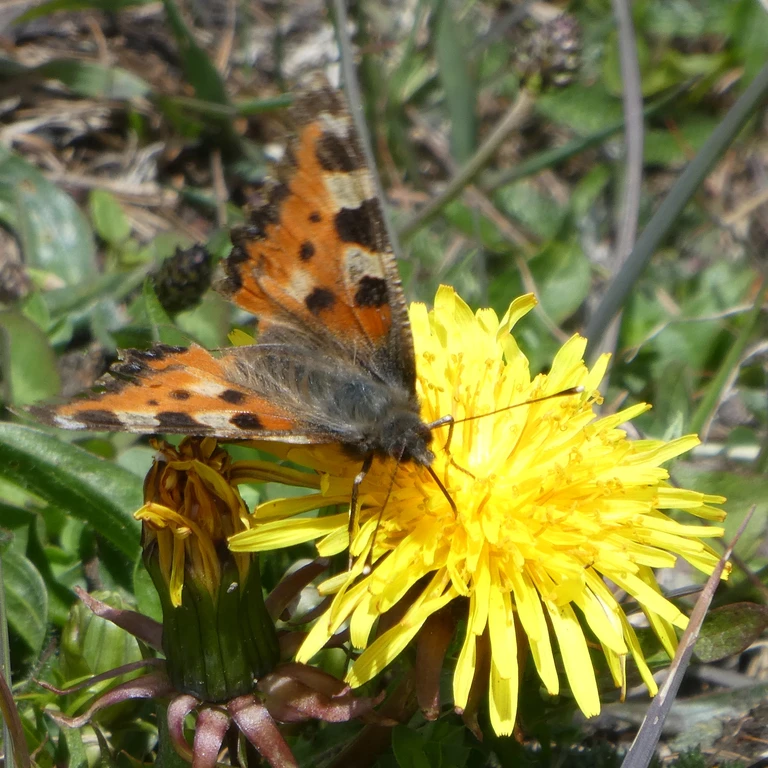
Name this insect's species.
Aglais urticae
